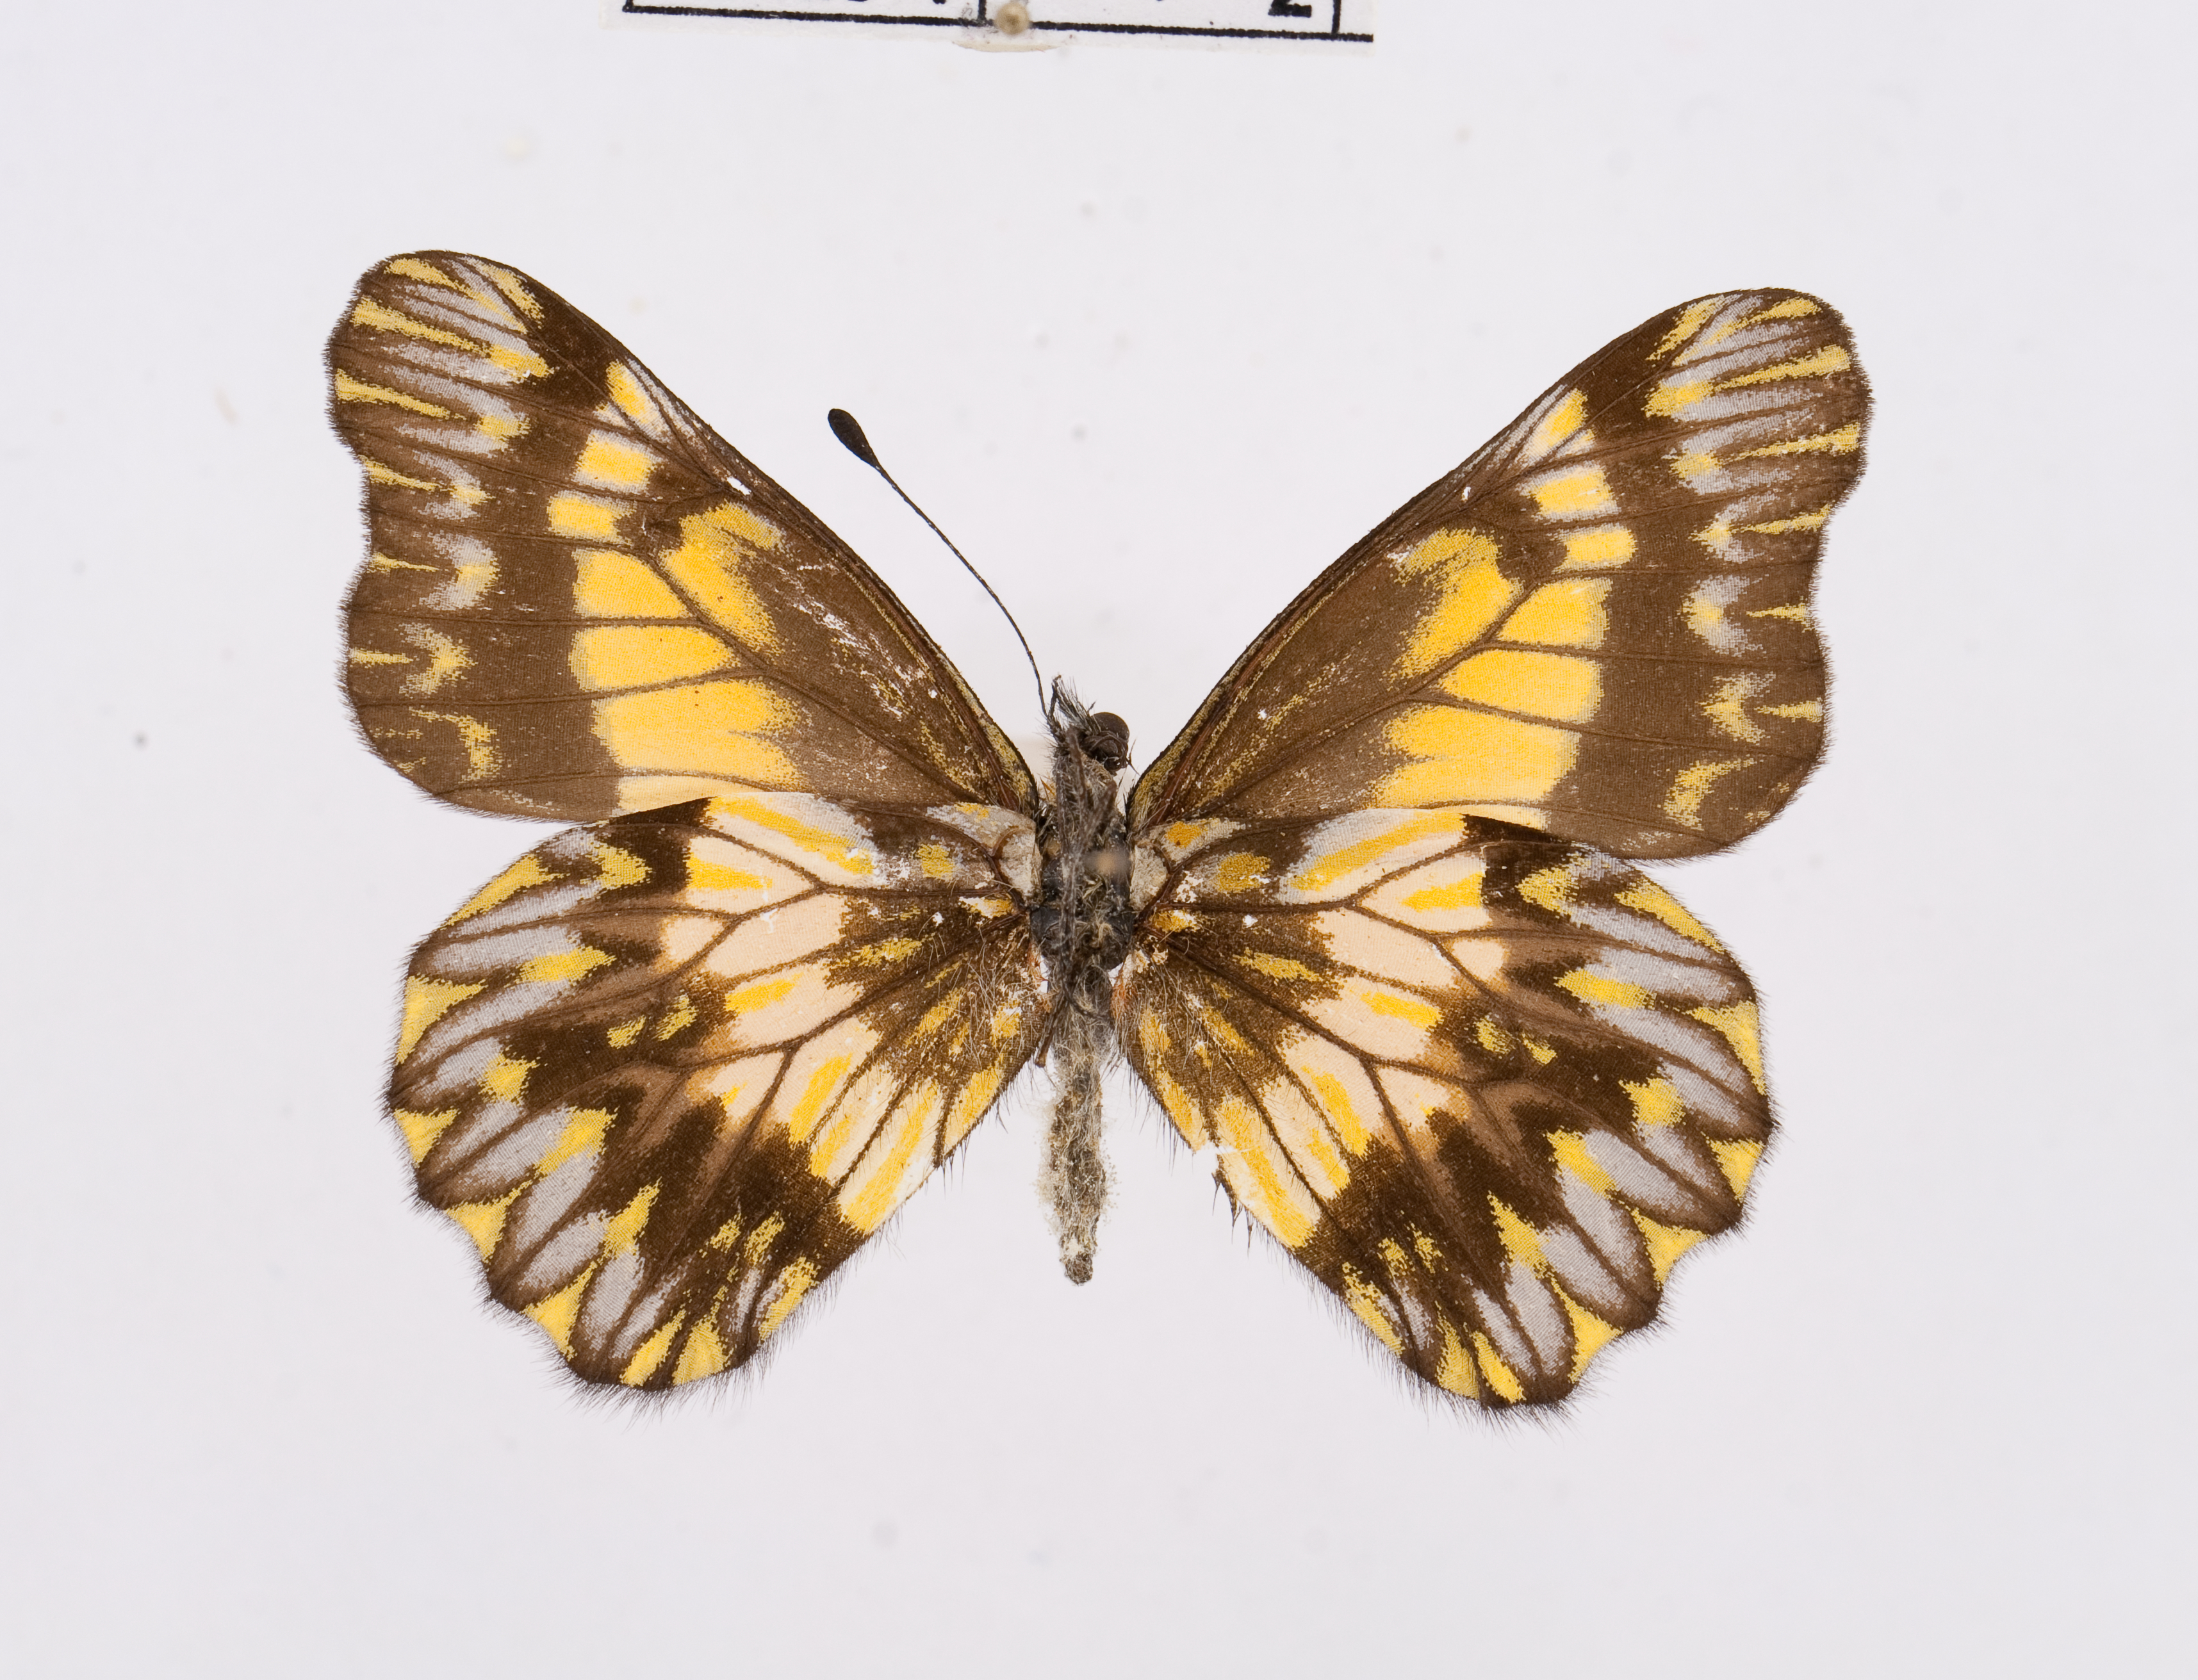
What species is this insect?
Catasticta collina
